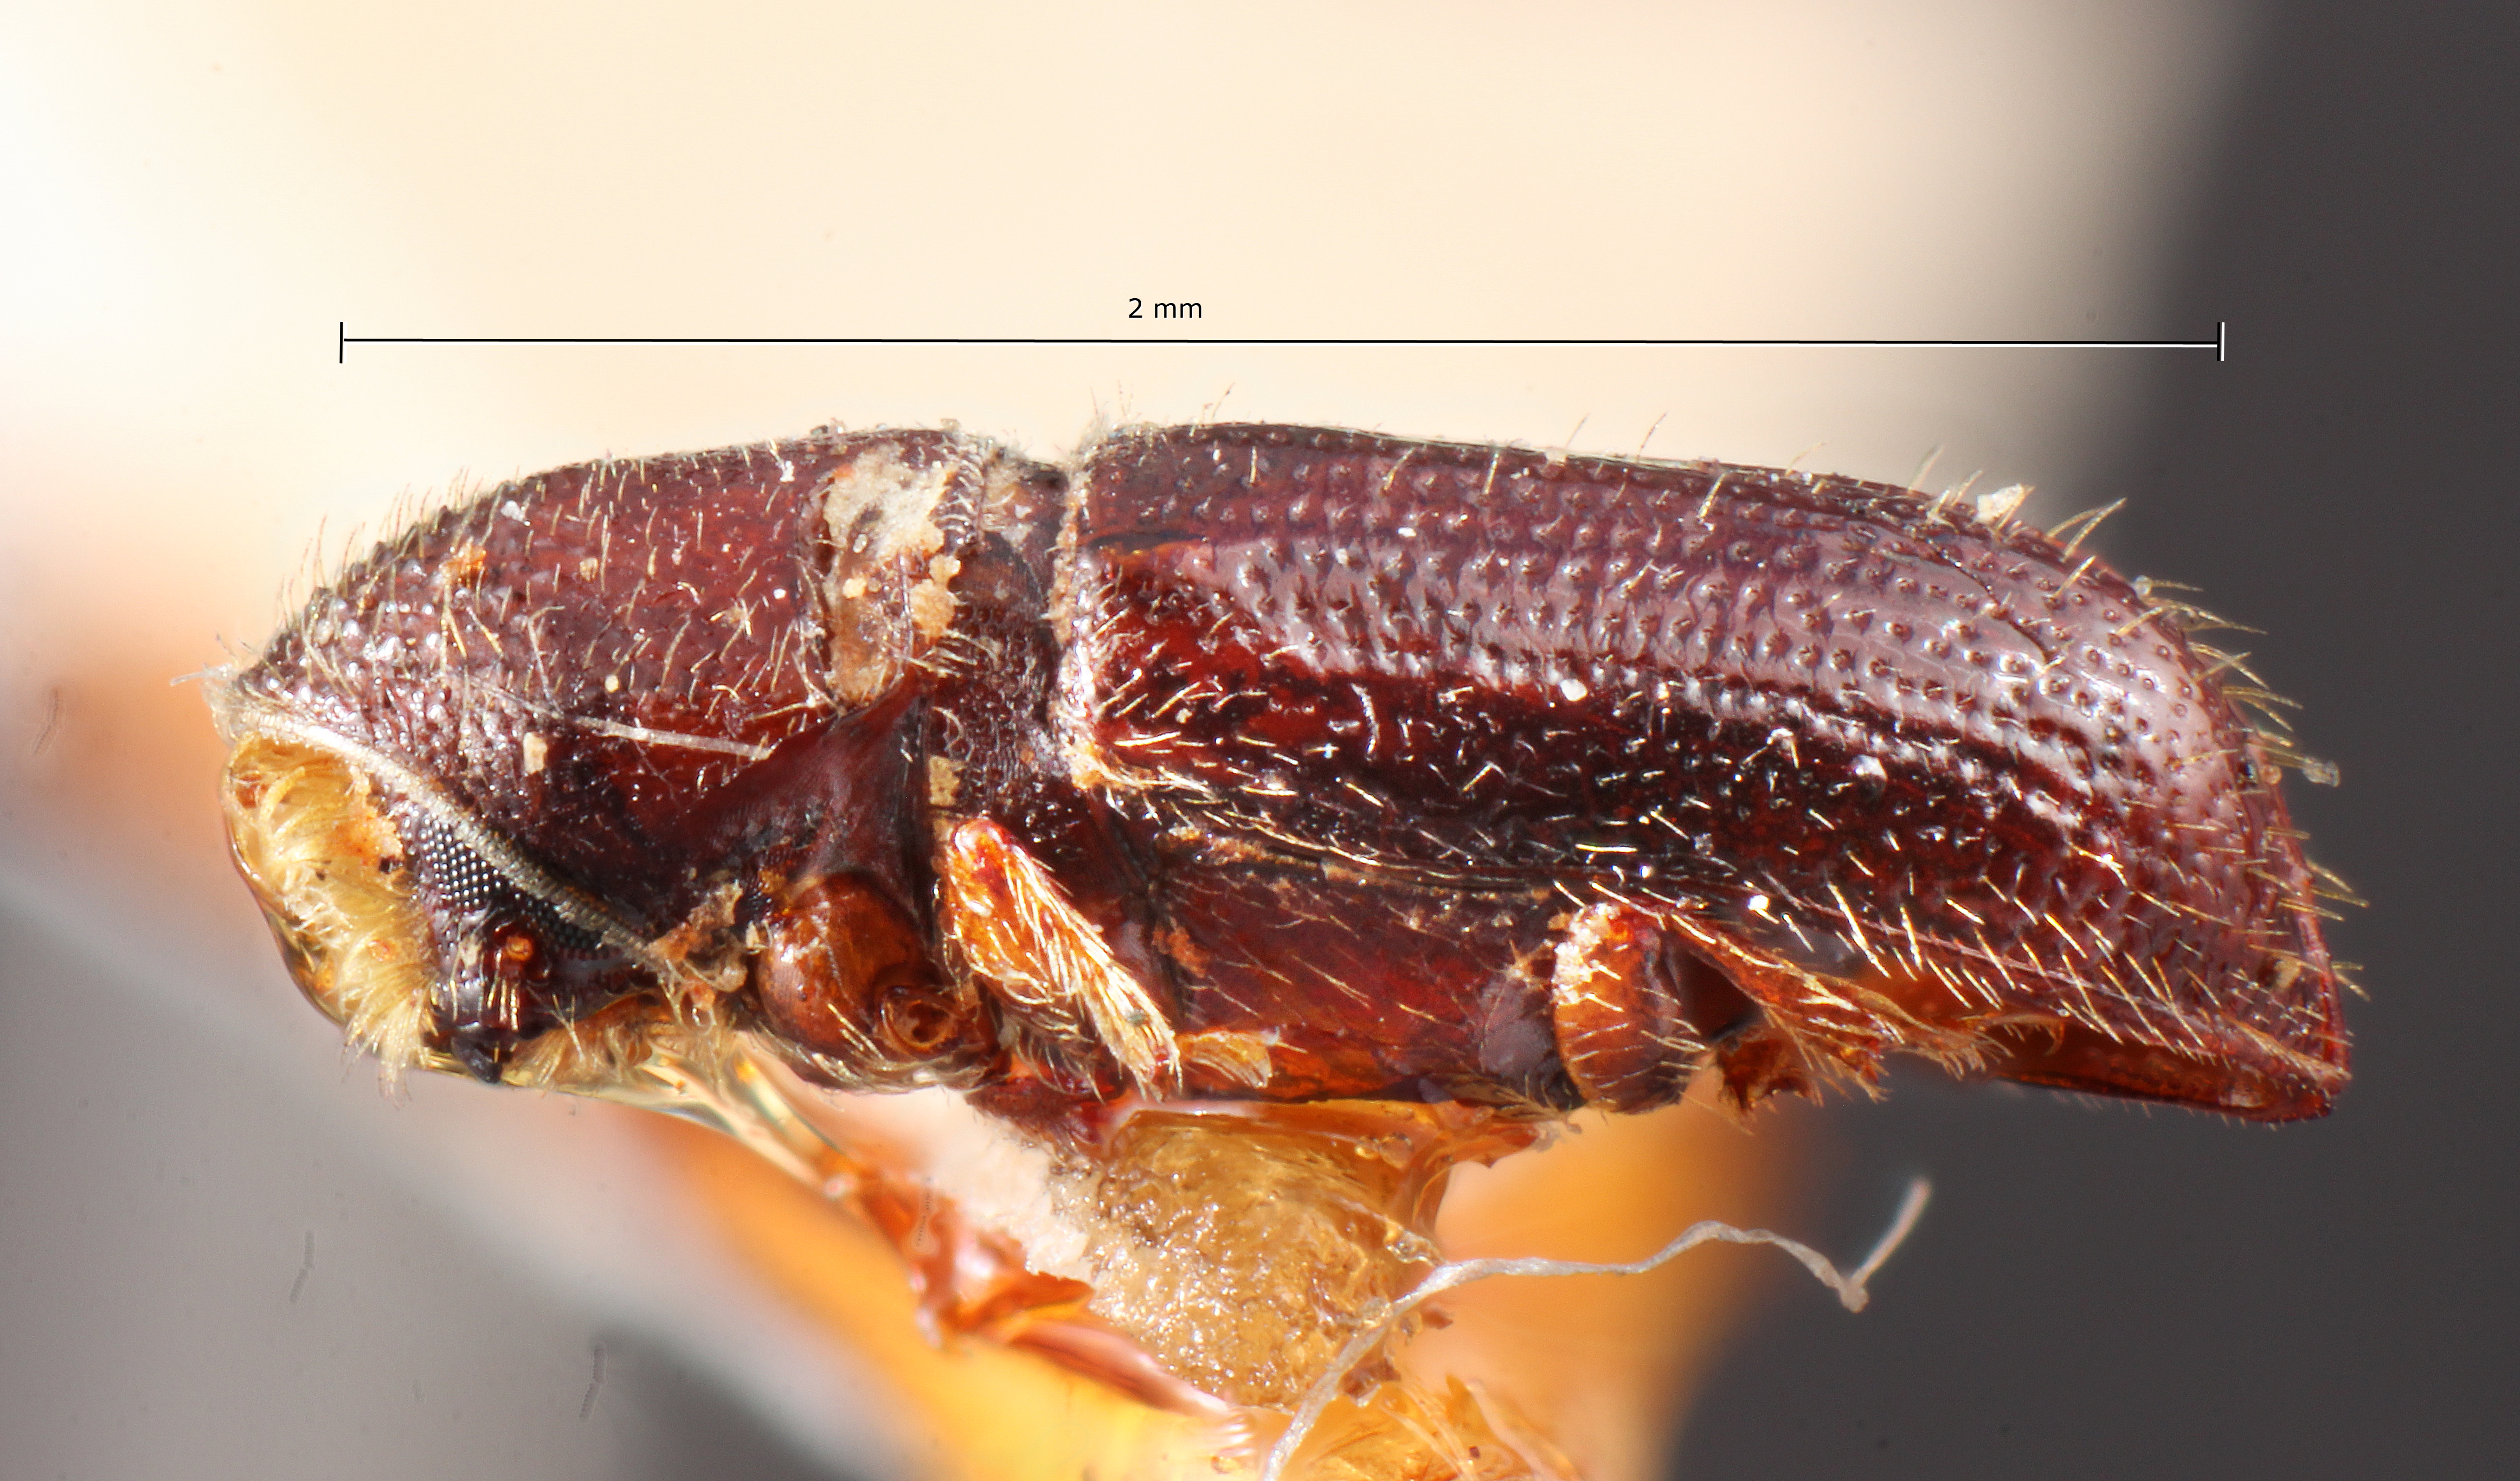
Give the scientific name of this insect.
Pityophthorus herrerai
